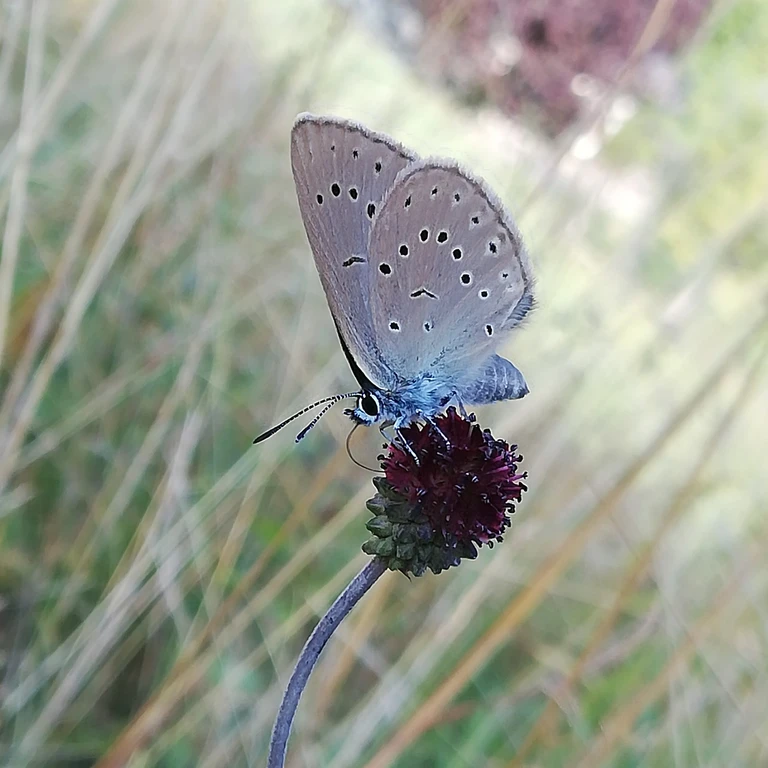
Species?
Phengaris teleius
